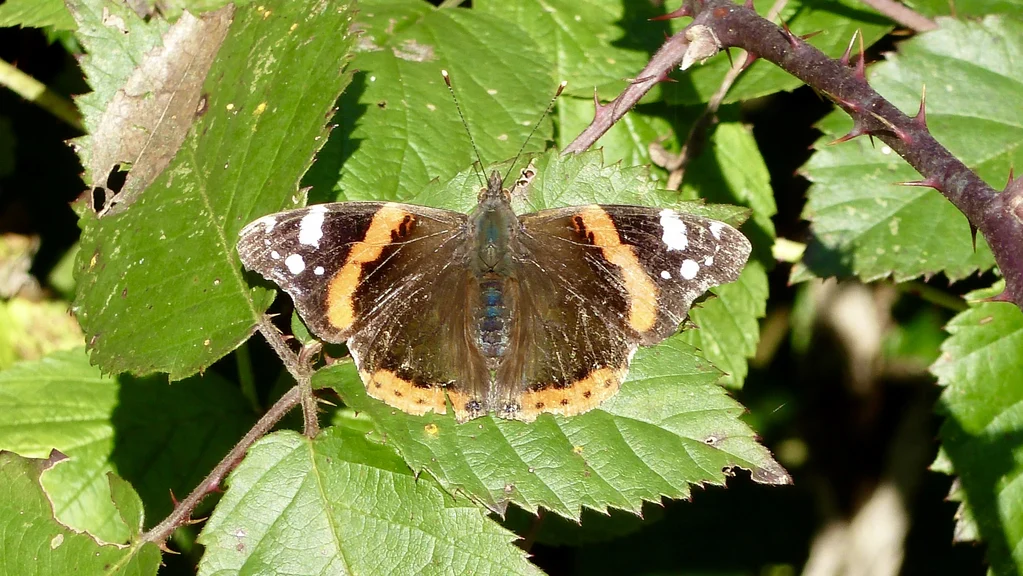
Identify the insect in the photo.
Vanessa atalanta
